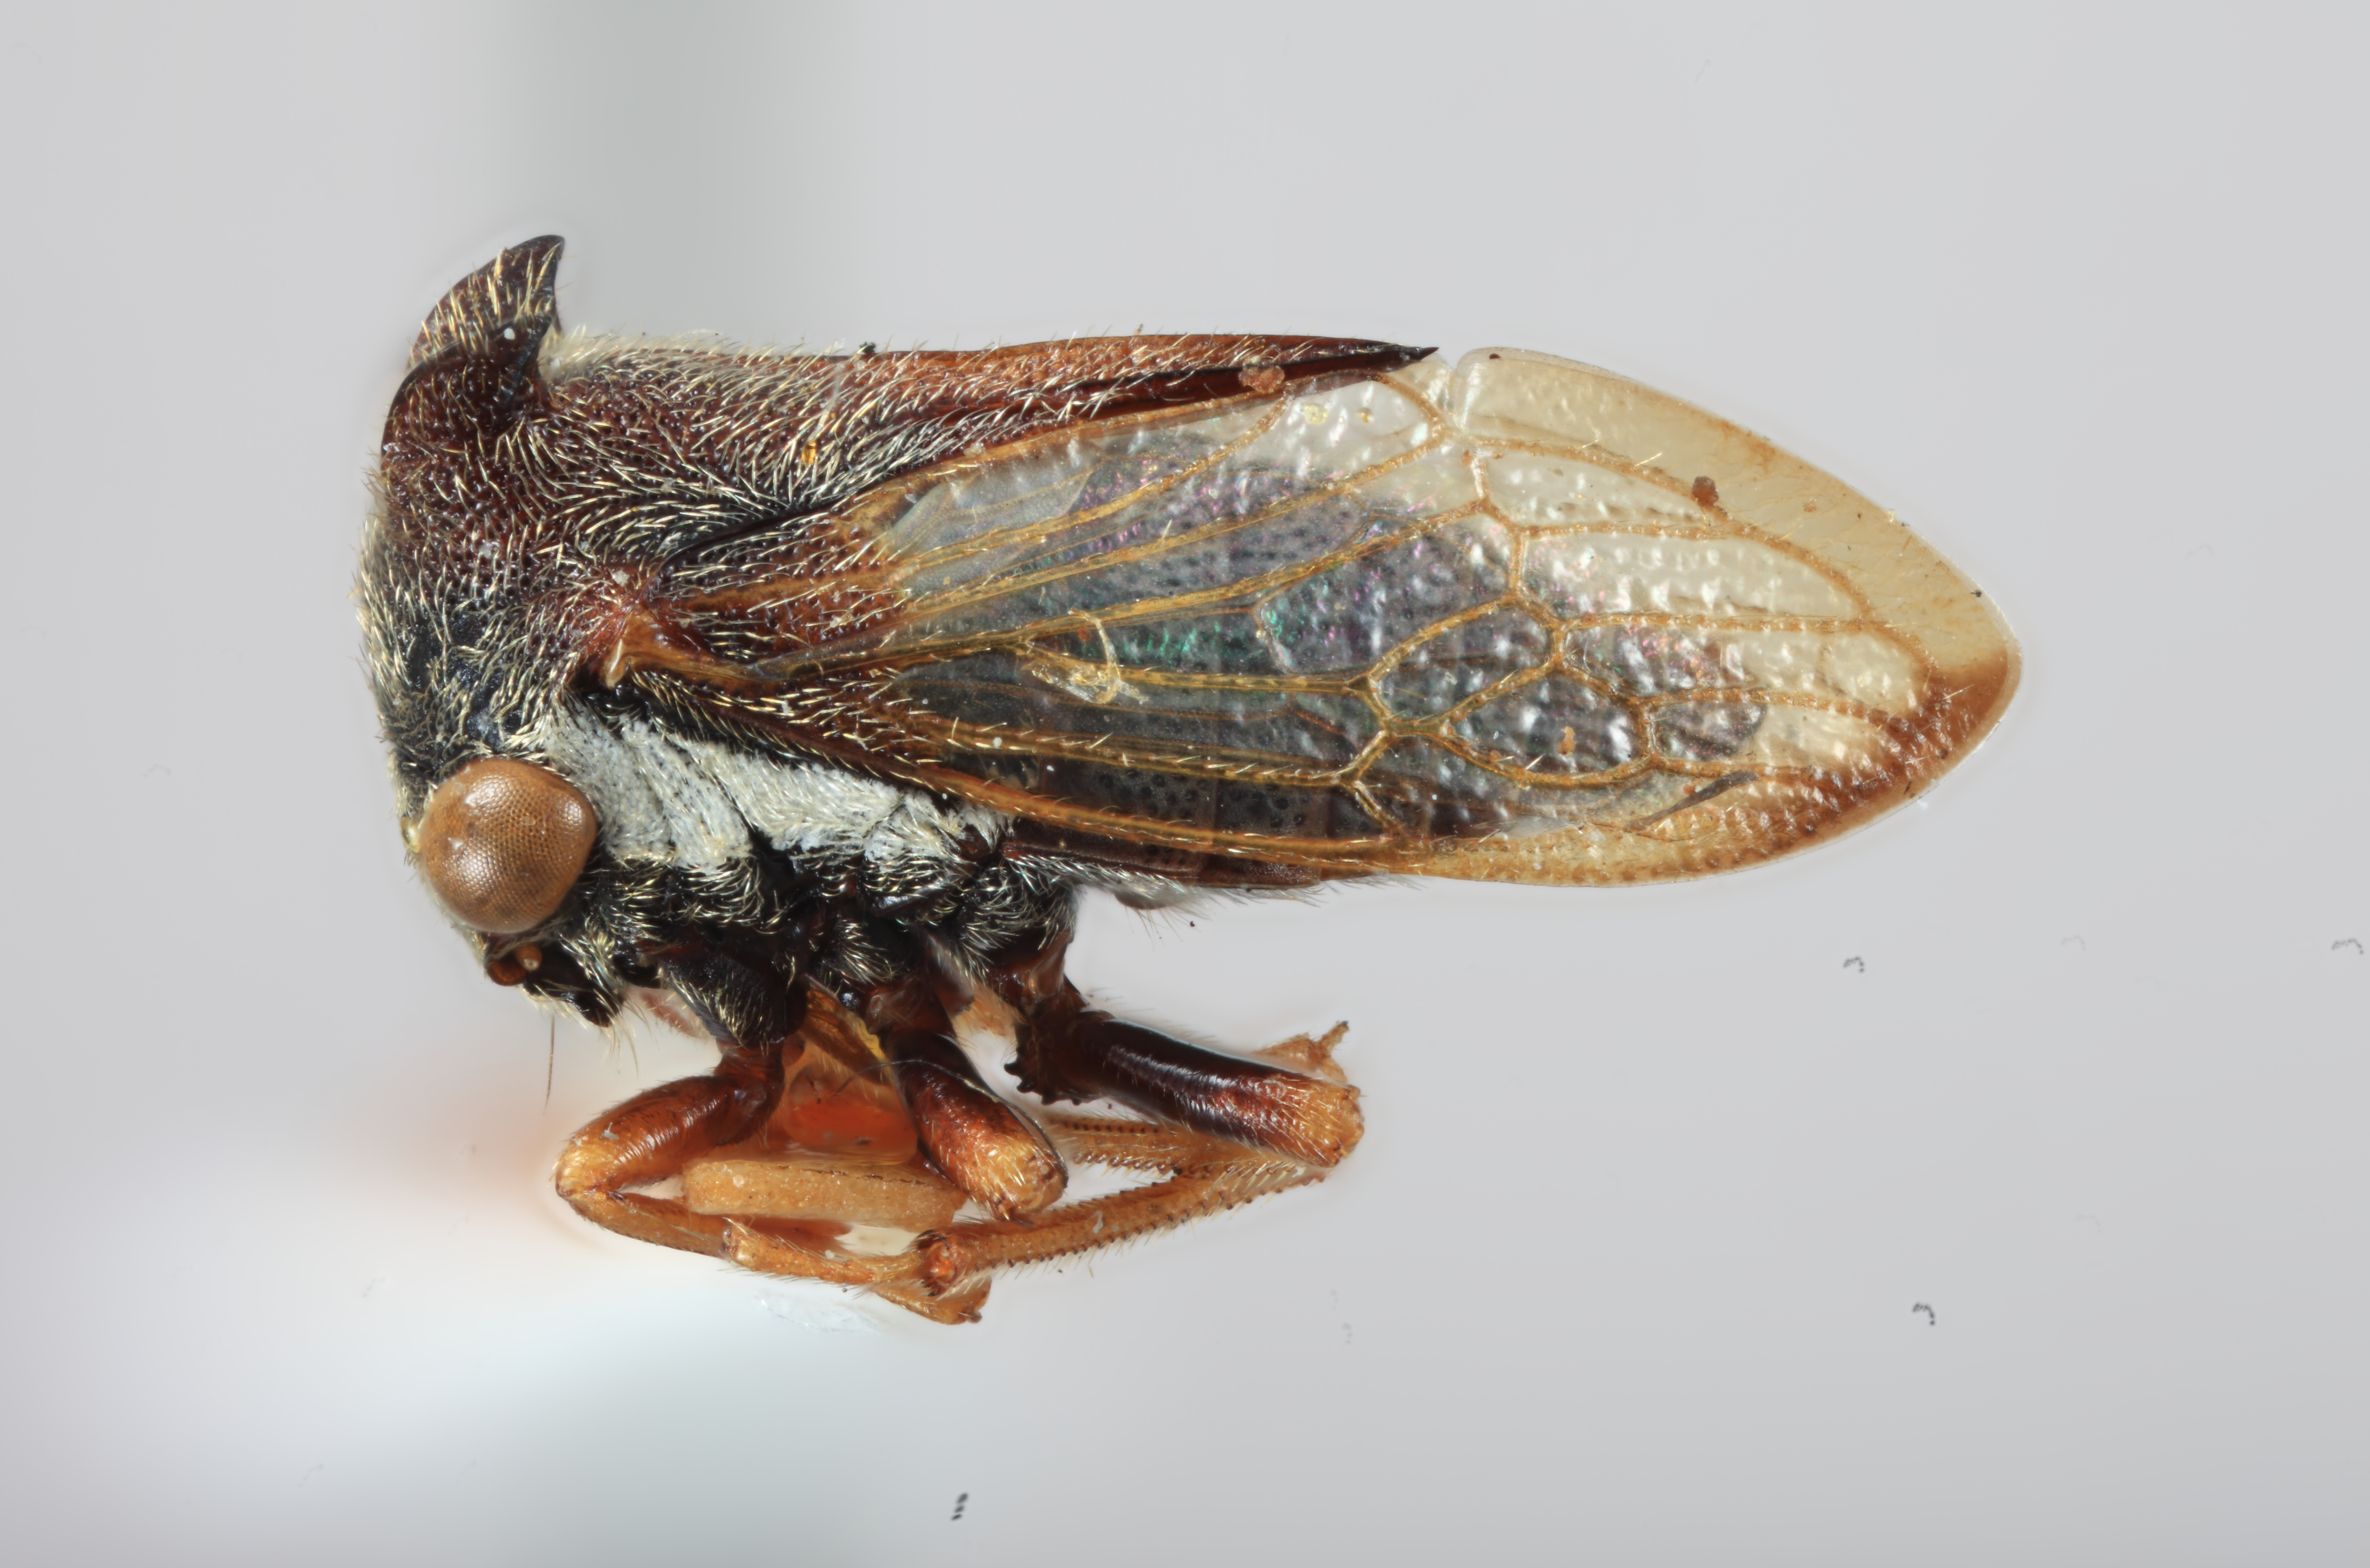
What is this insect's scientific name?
Tricentrus attenuatus
